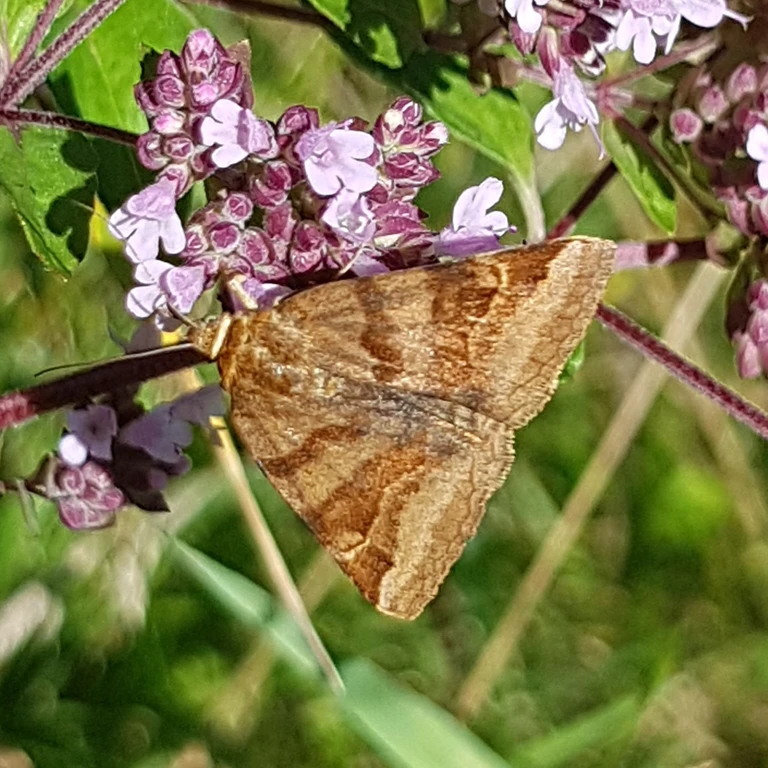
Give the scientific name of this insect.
Euclidia glyphica
